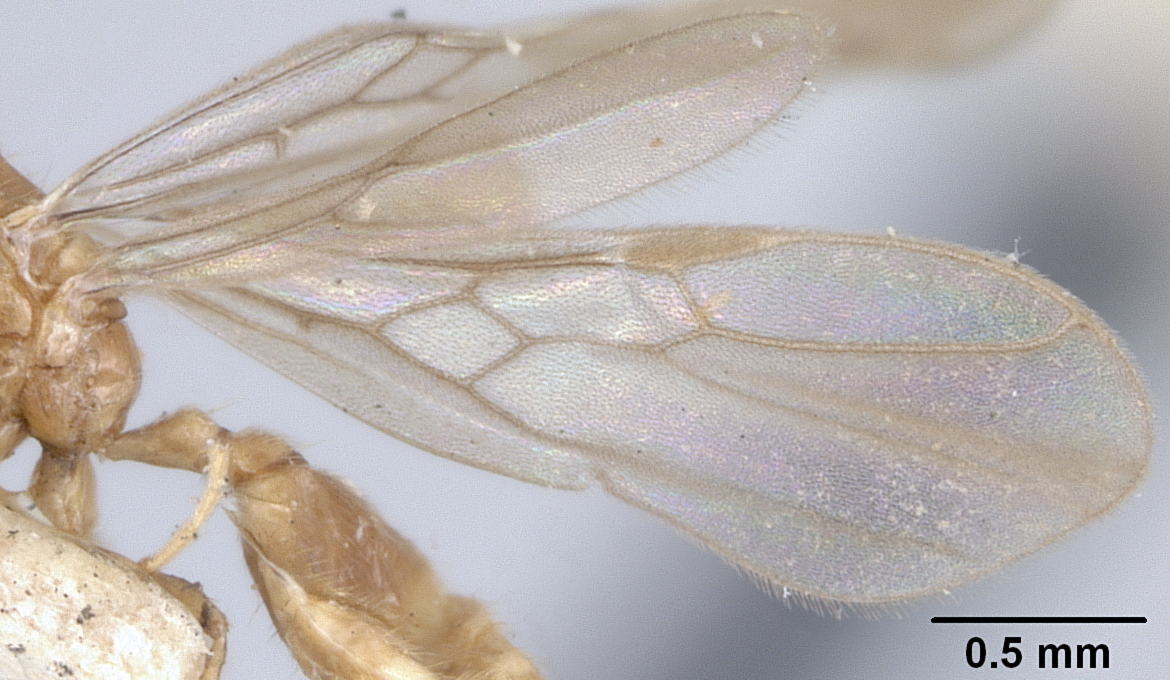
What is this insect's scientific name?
Oligomyrmex viehmeyeri
